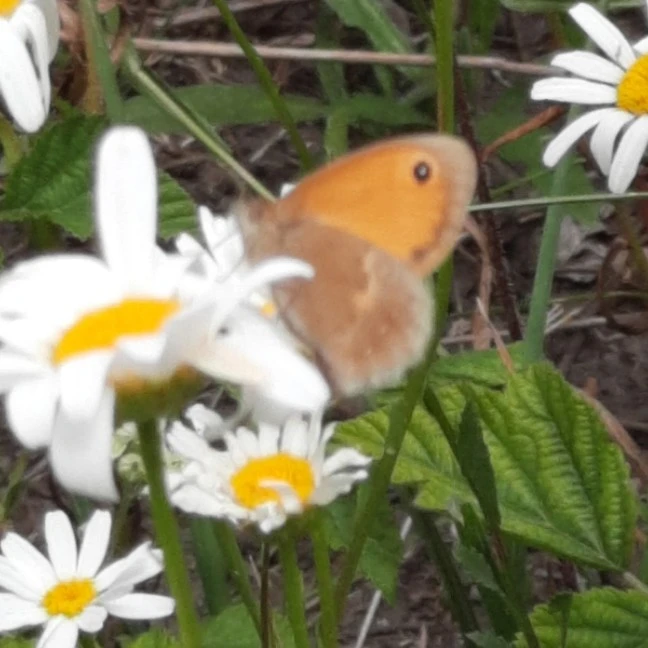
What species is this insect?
Coenonympha pamphilus
